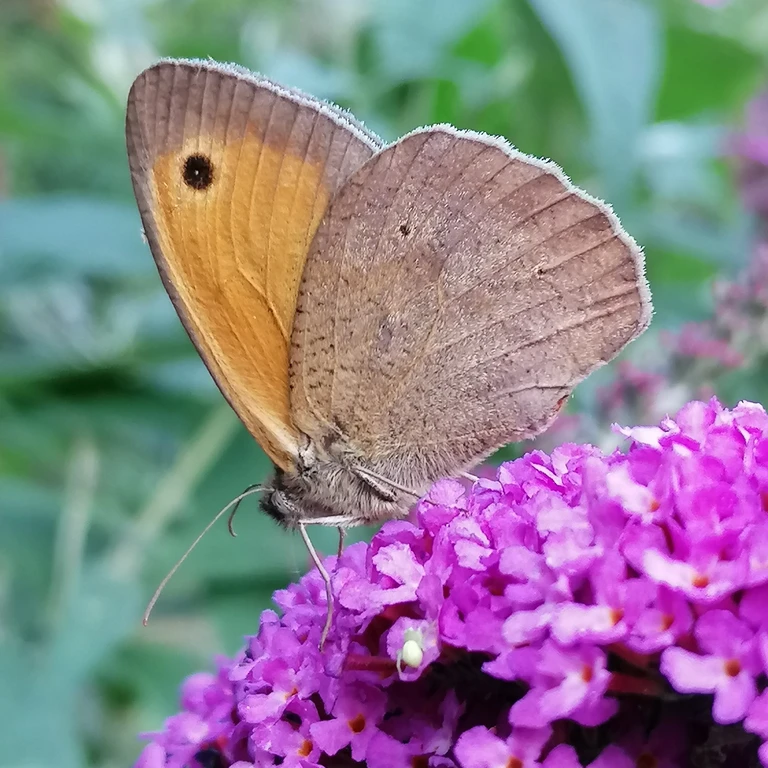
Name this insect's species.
Maniola jurtina
